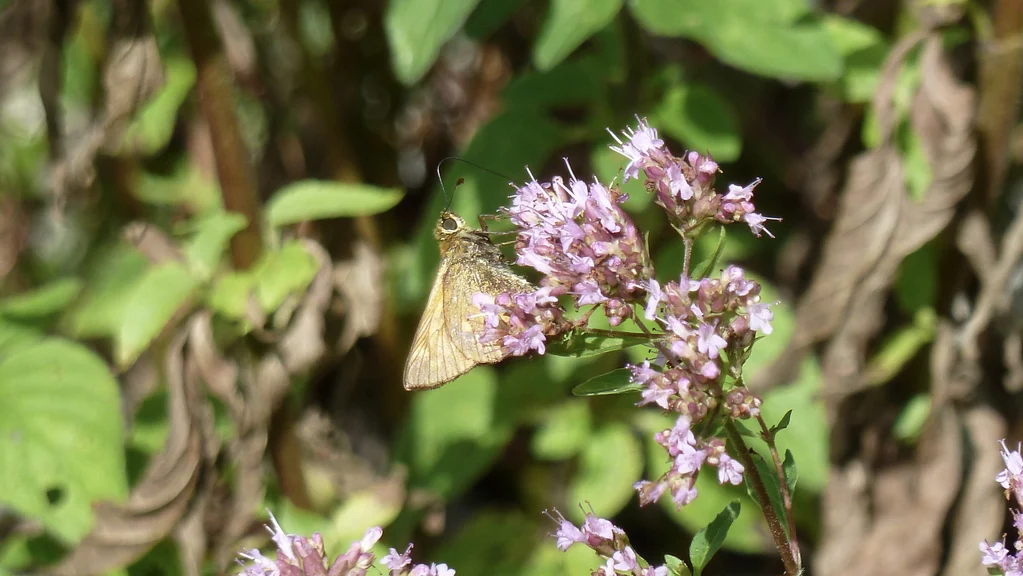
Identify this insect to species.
Ochlodes sylvanus (also Ochlodes venata)
